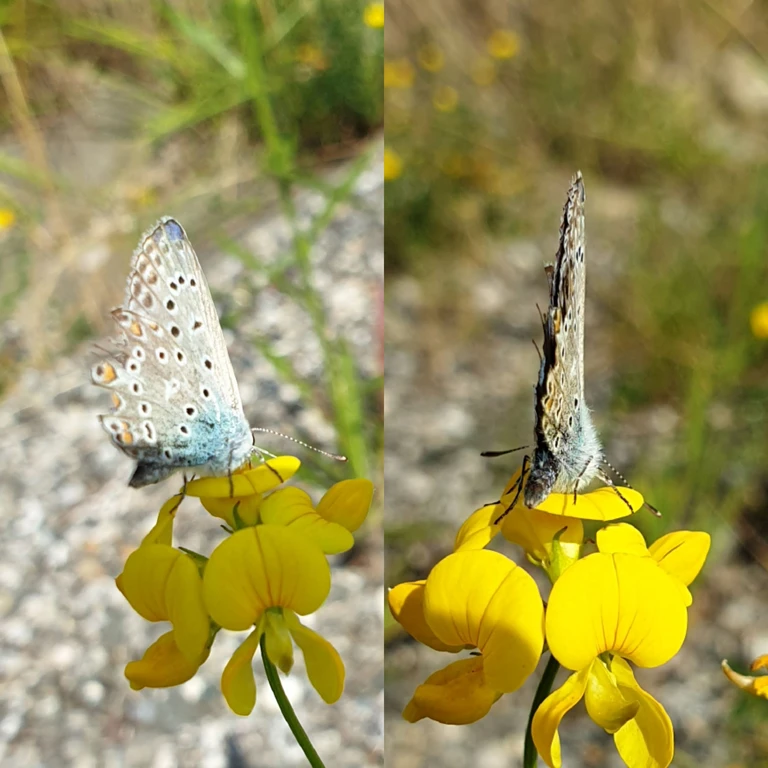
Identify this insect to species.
Polyommatus icarus
